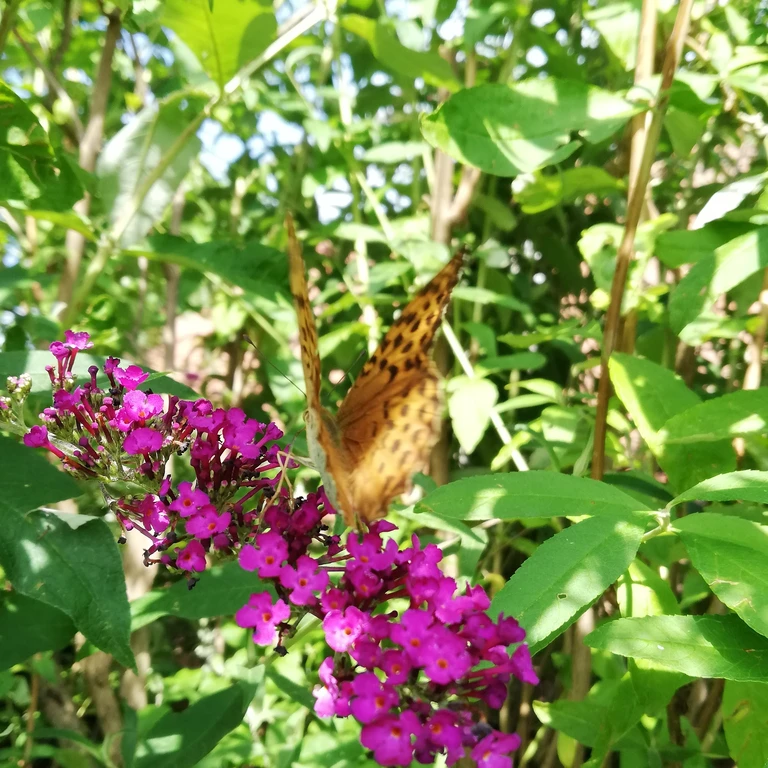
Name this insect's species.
Argynnis paphia
